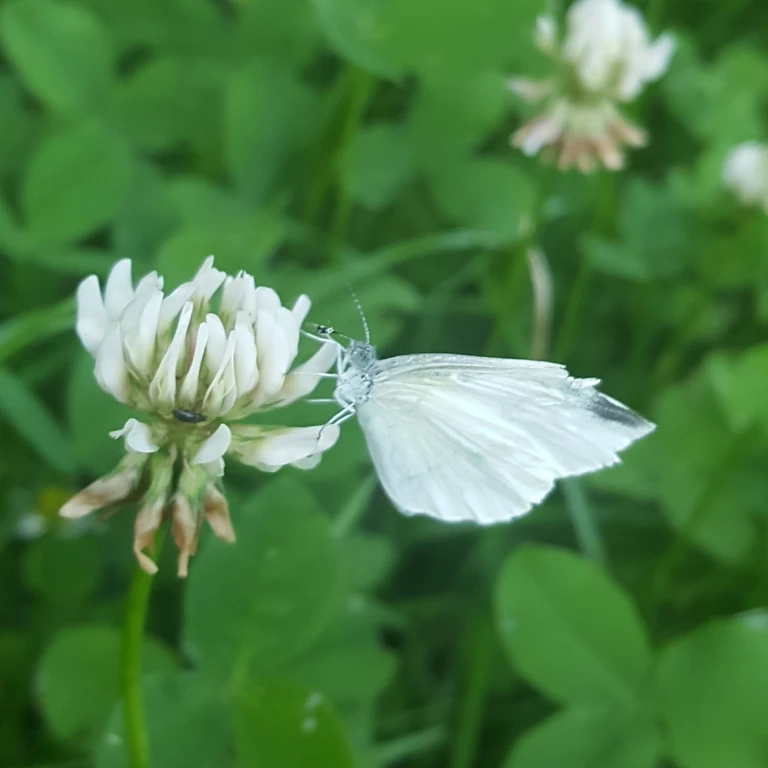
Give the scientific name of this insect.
Leptidea sinapis/juvernica
